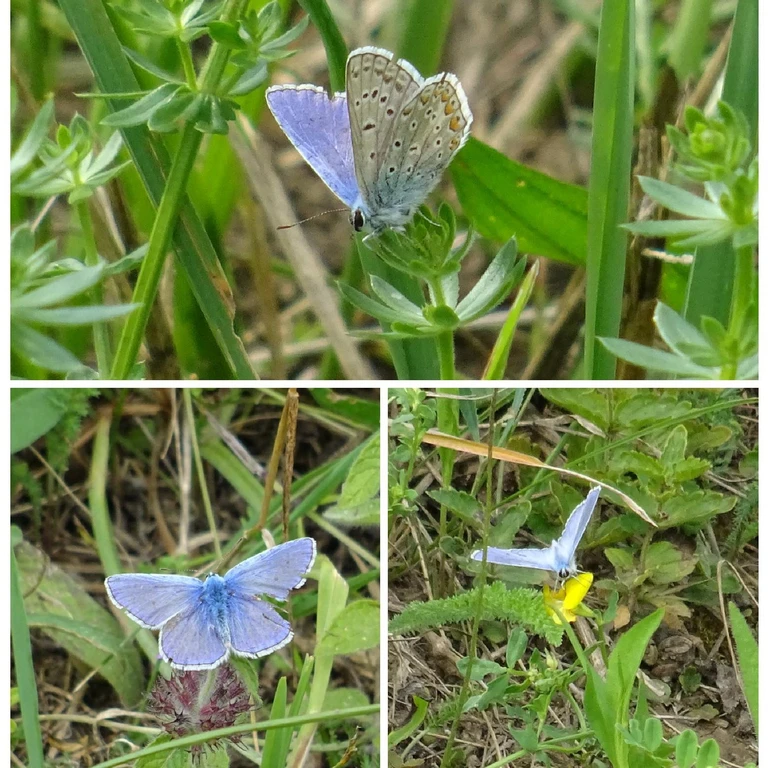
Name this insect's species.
Polyommatus icarus
